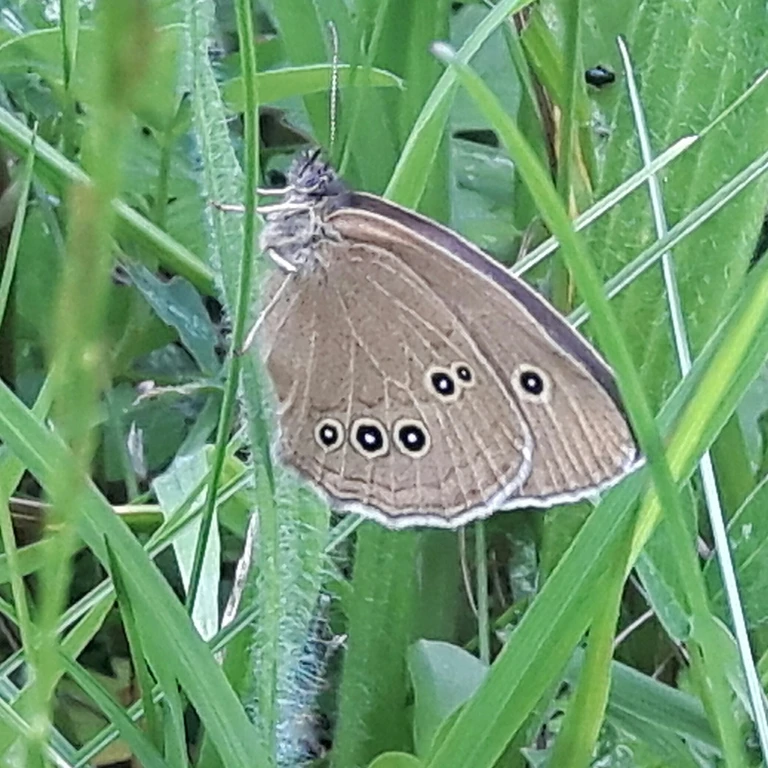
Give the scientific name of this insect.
Aphantopus hyperantus
